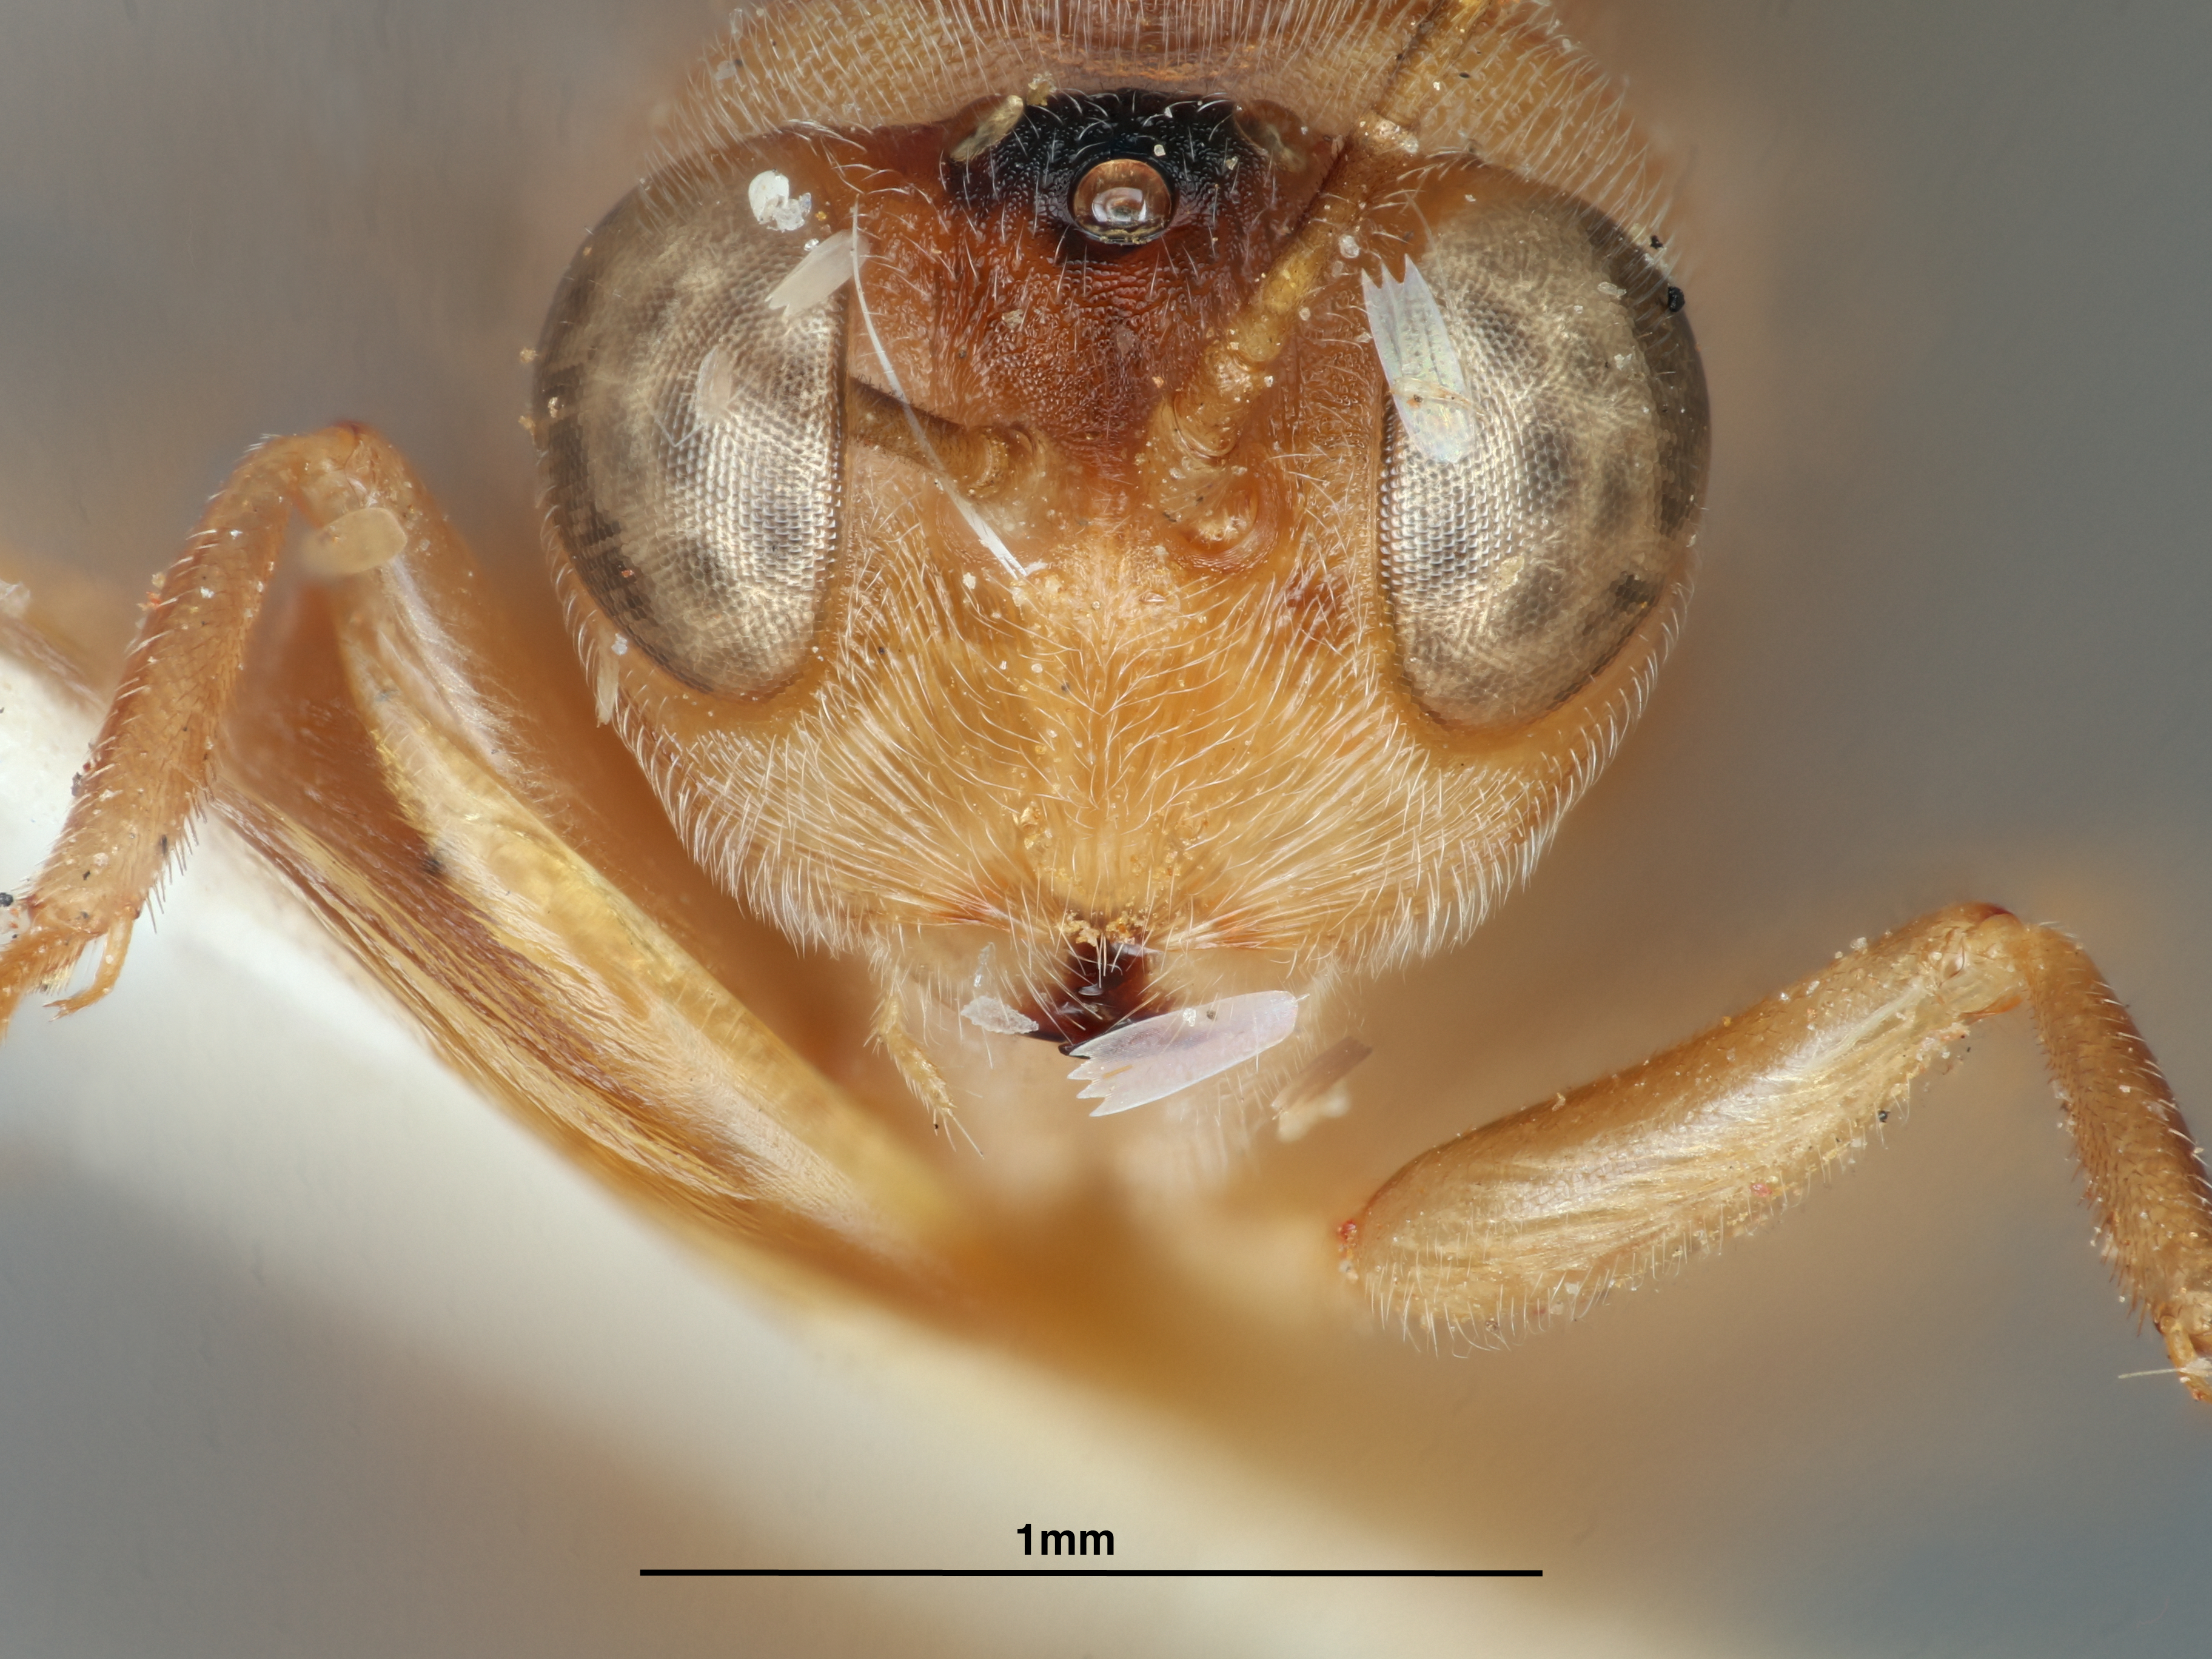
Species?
Synergus duricoria
